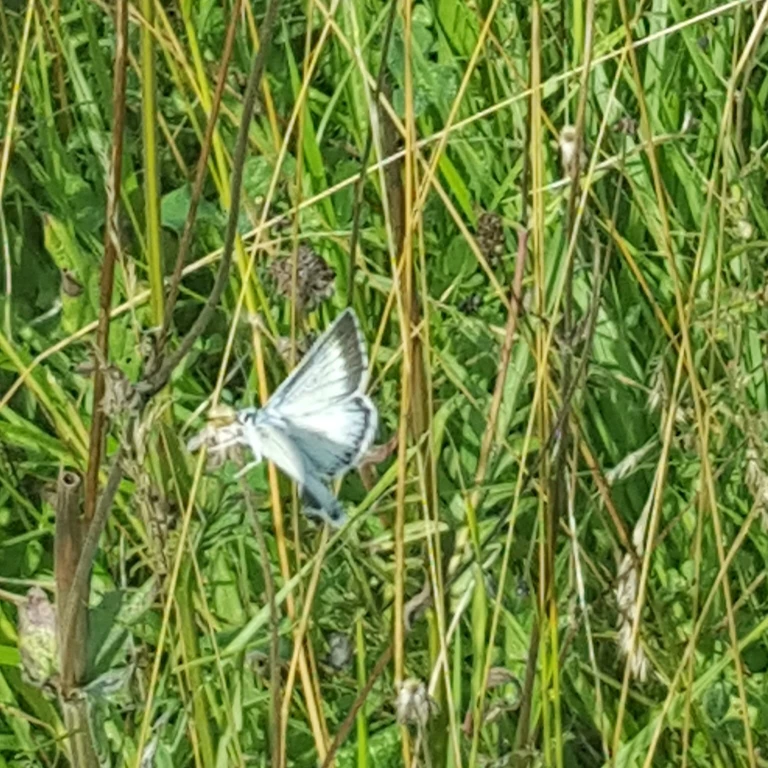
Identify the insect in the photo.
Lysandra coridon
